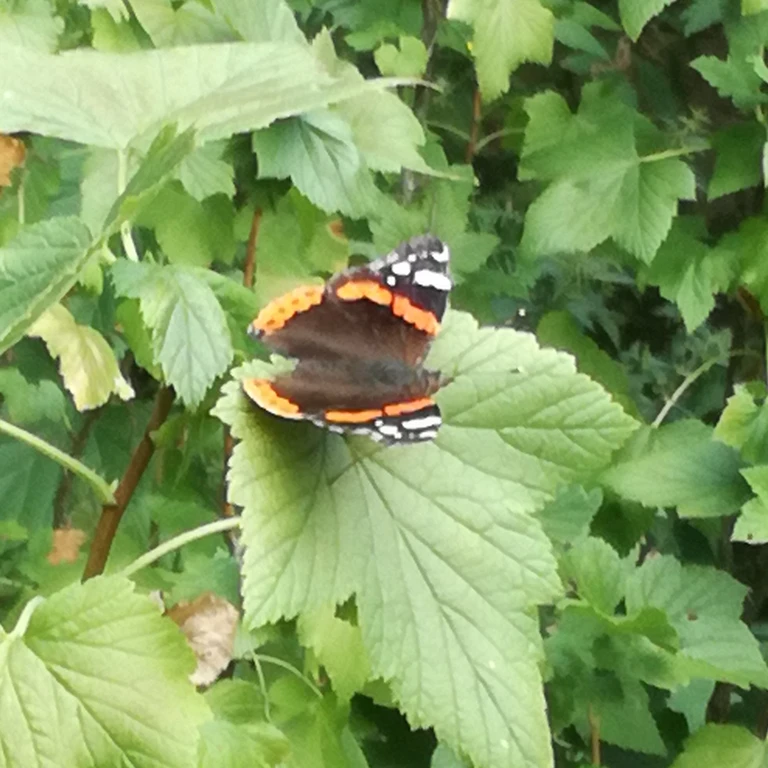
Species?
Vanessa atalanta
